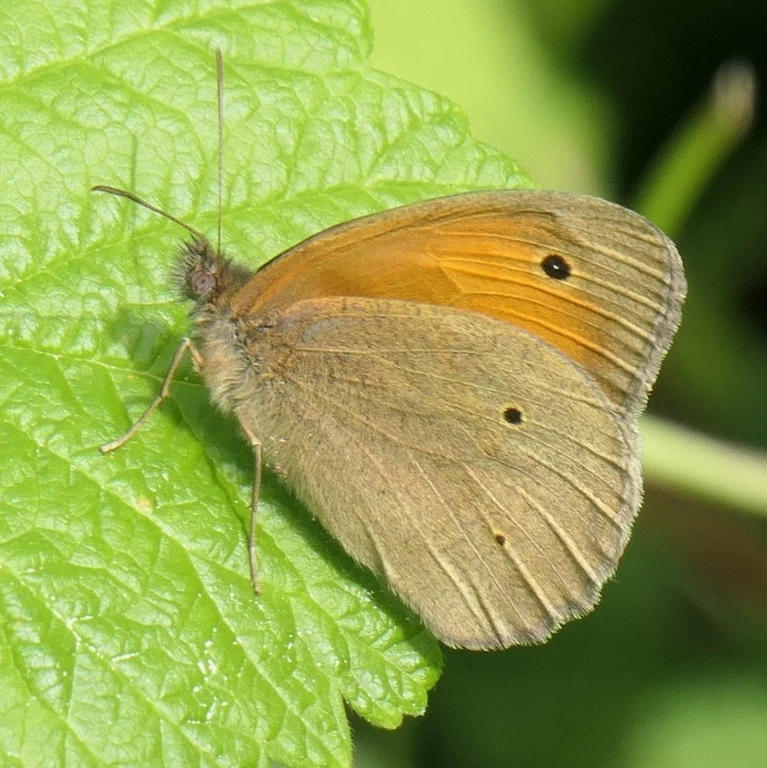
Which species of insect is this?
Maniola jurtina
